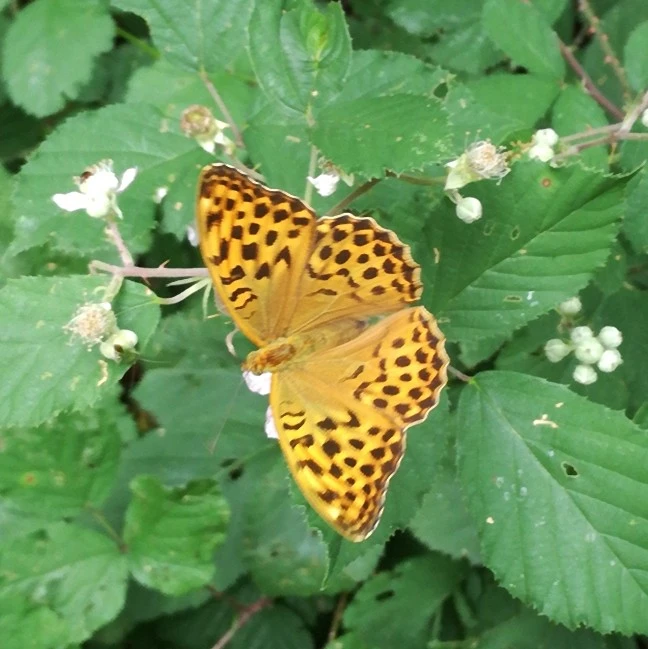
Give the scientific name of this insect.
Argynnis paphia
